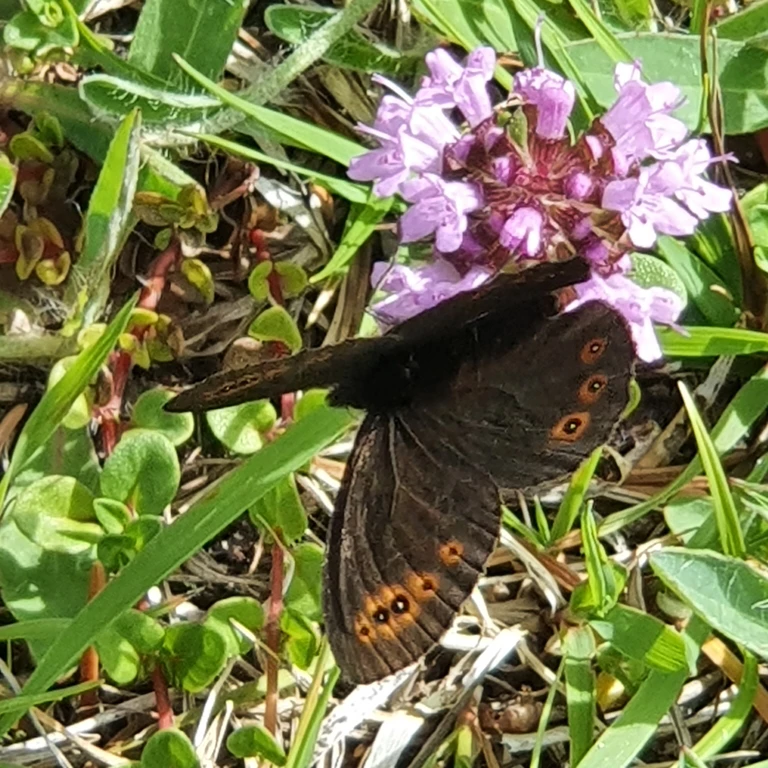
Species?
Erebia medusa
